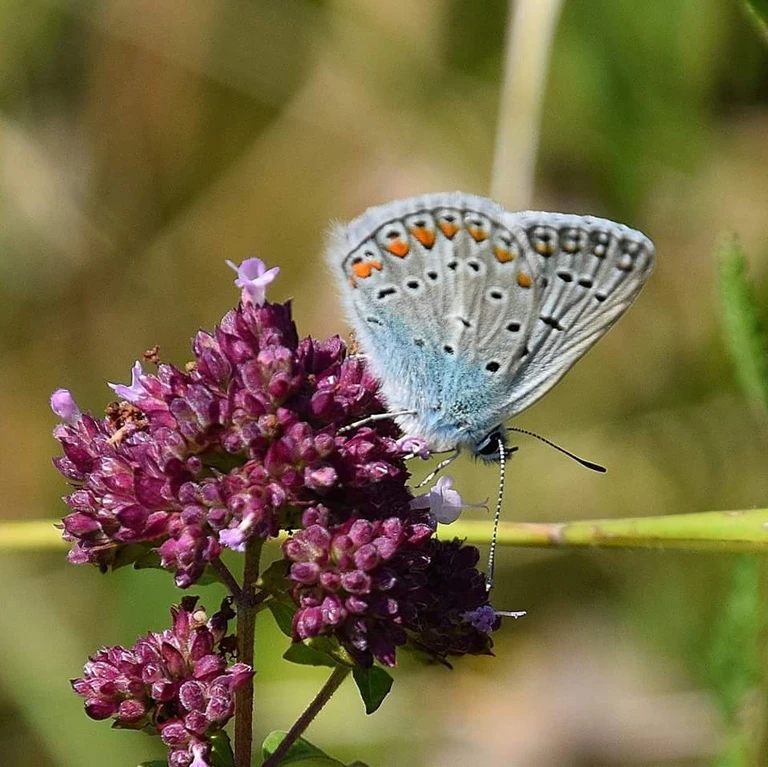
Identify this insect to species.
Polyommatus icarus
